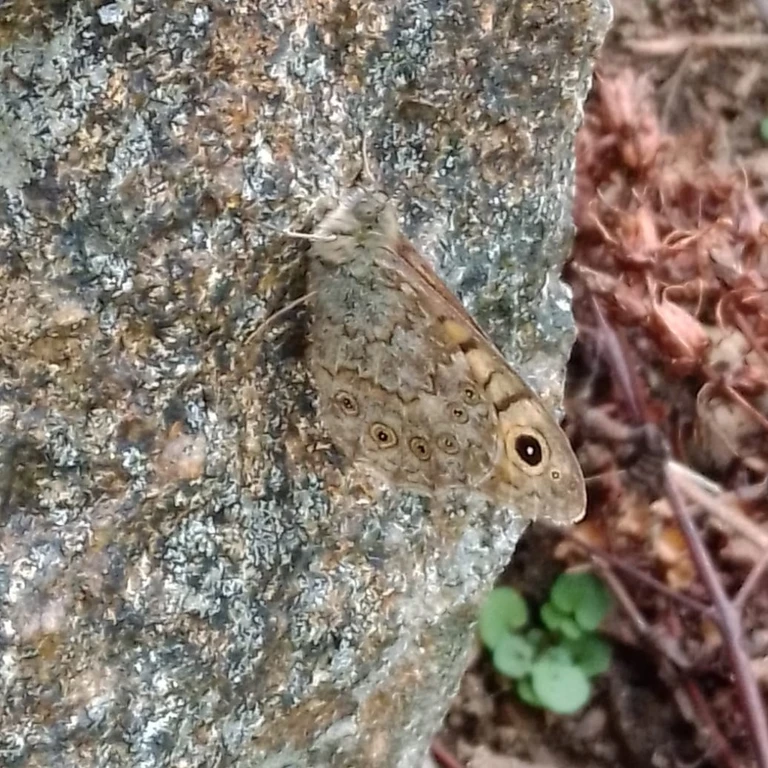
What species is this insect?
Lasiommata megera (also Pararge megera)
